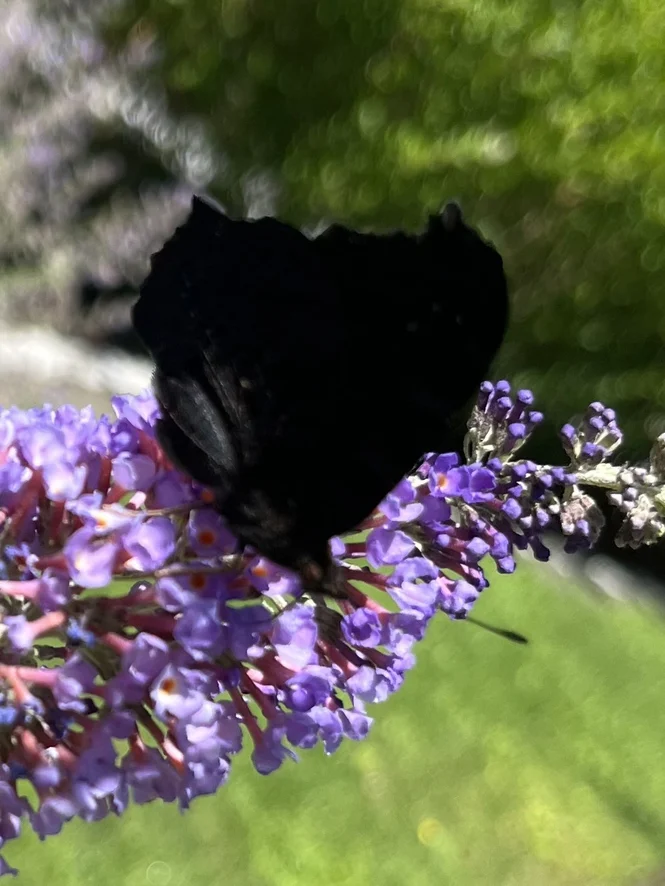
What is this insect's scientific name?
Aglais io
